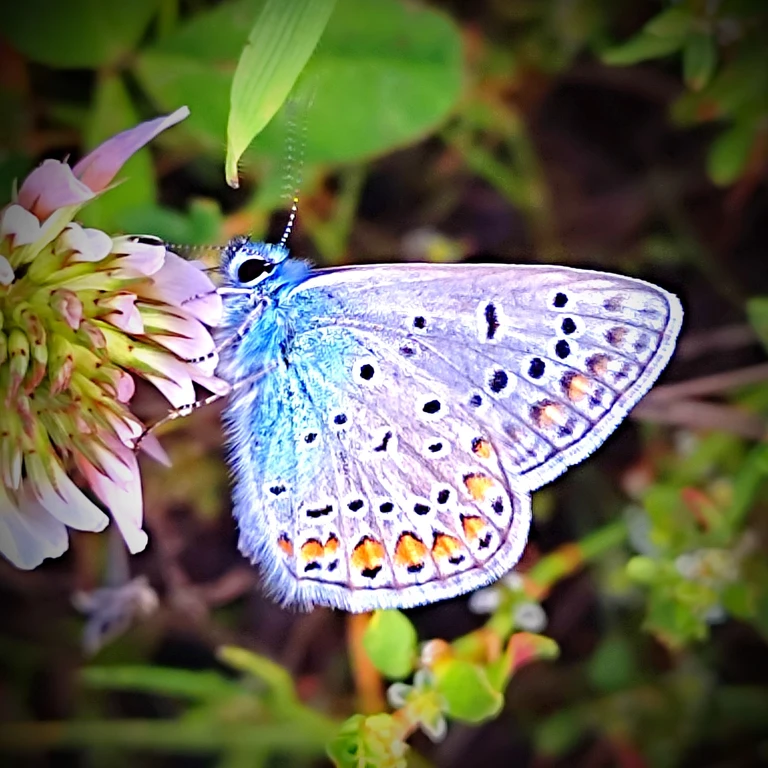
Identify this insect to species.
Polyommatus icarus
